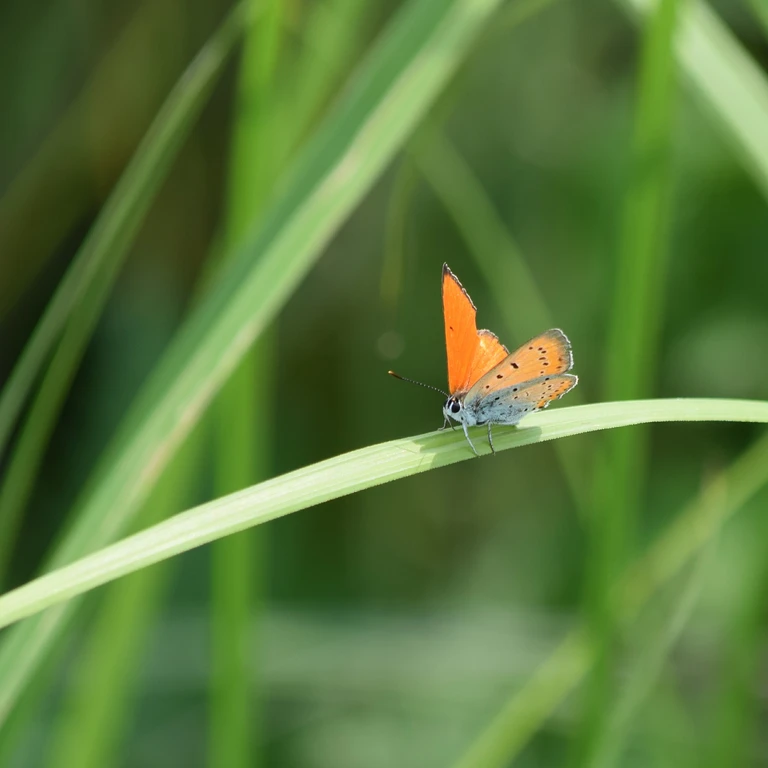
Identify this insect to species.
Lycaena dispar
